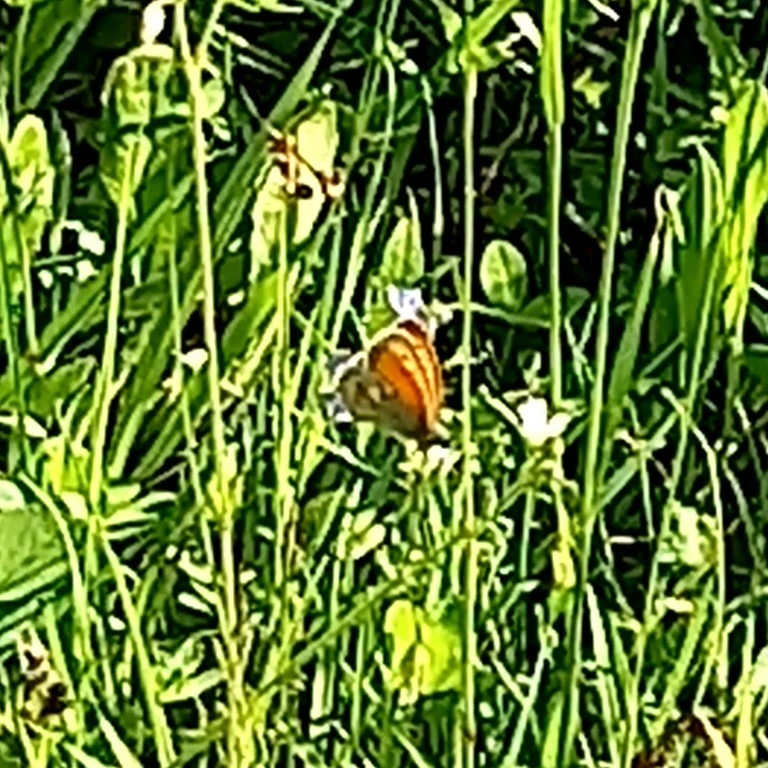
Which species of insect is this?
Coenonympha pamphilus
